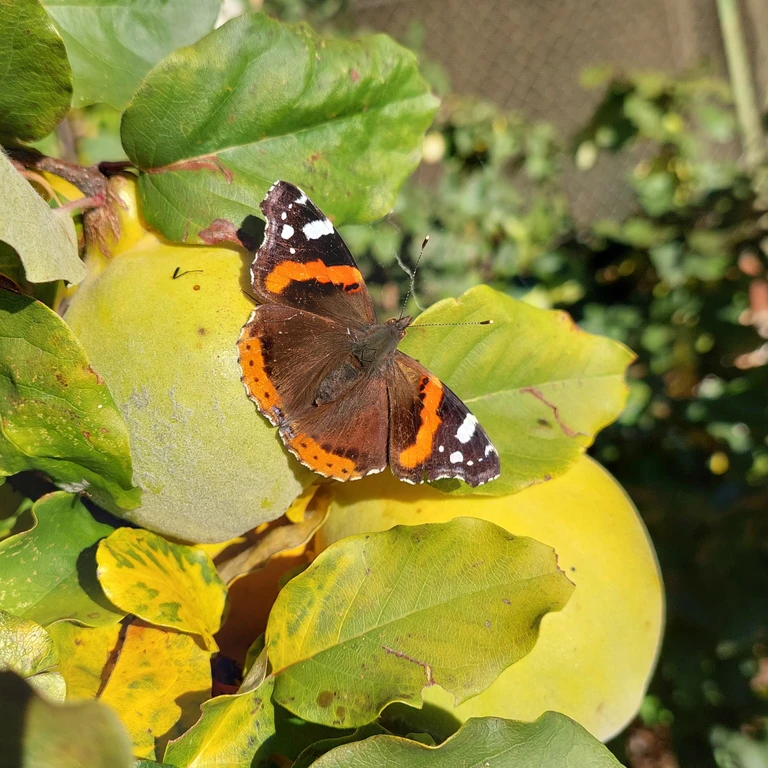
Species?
Vanessa atalanta
